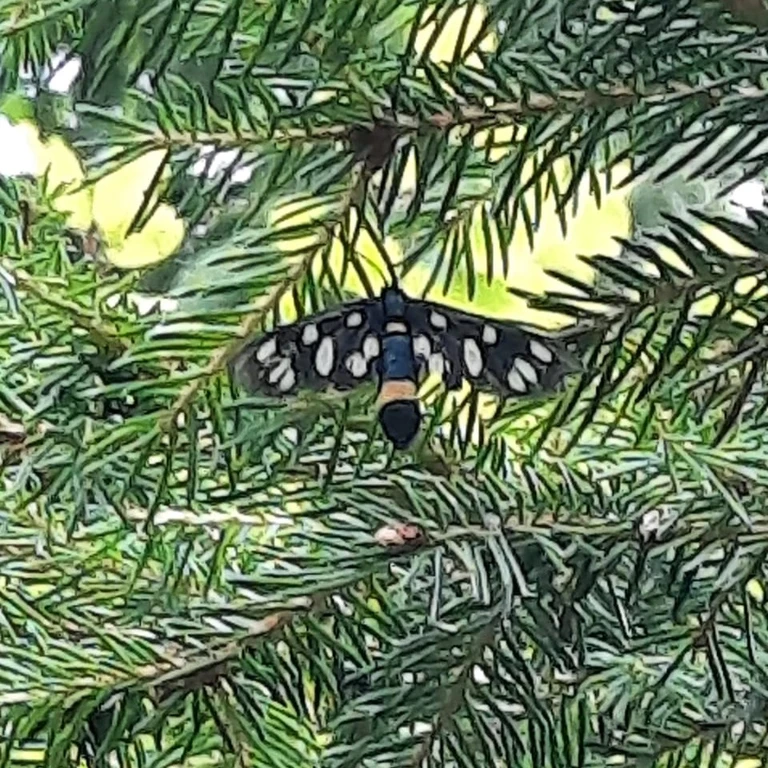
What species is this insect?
Amata phegea
